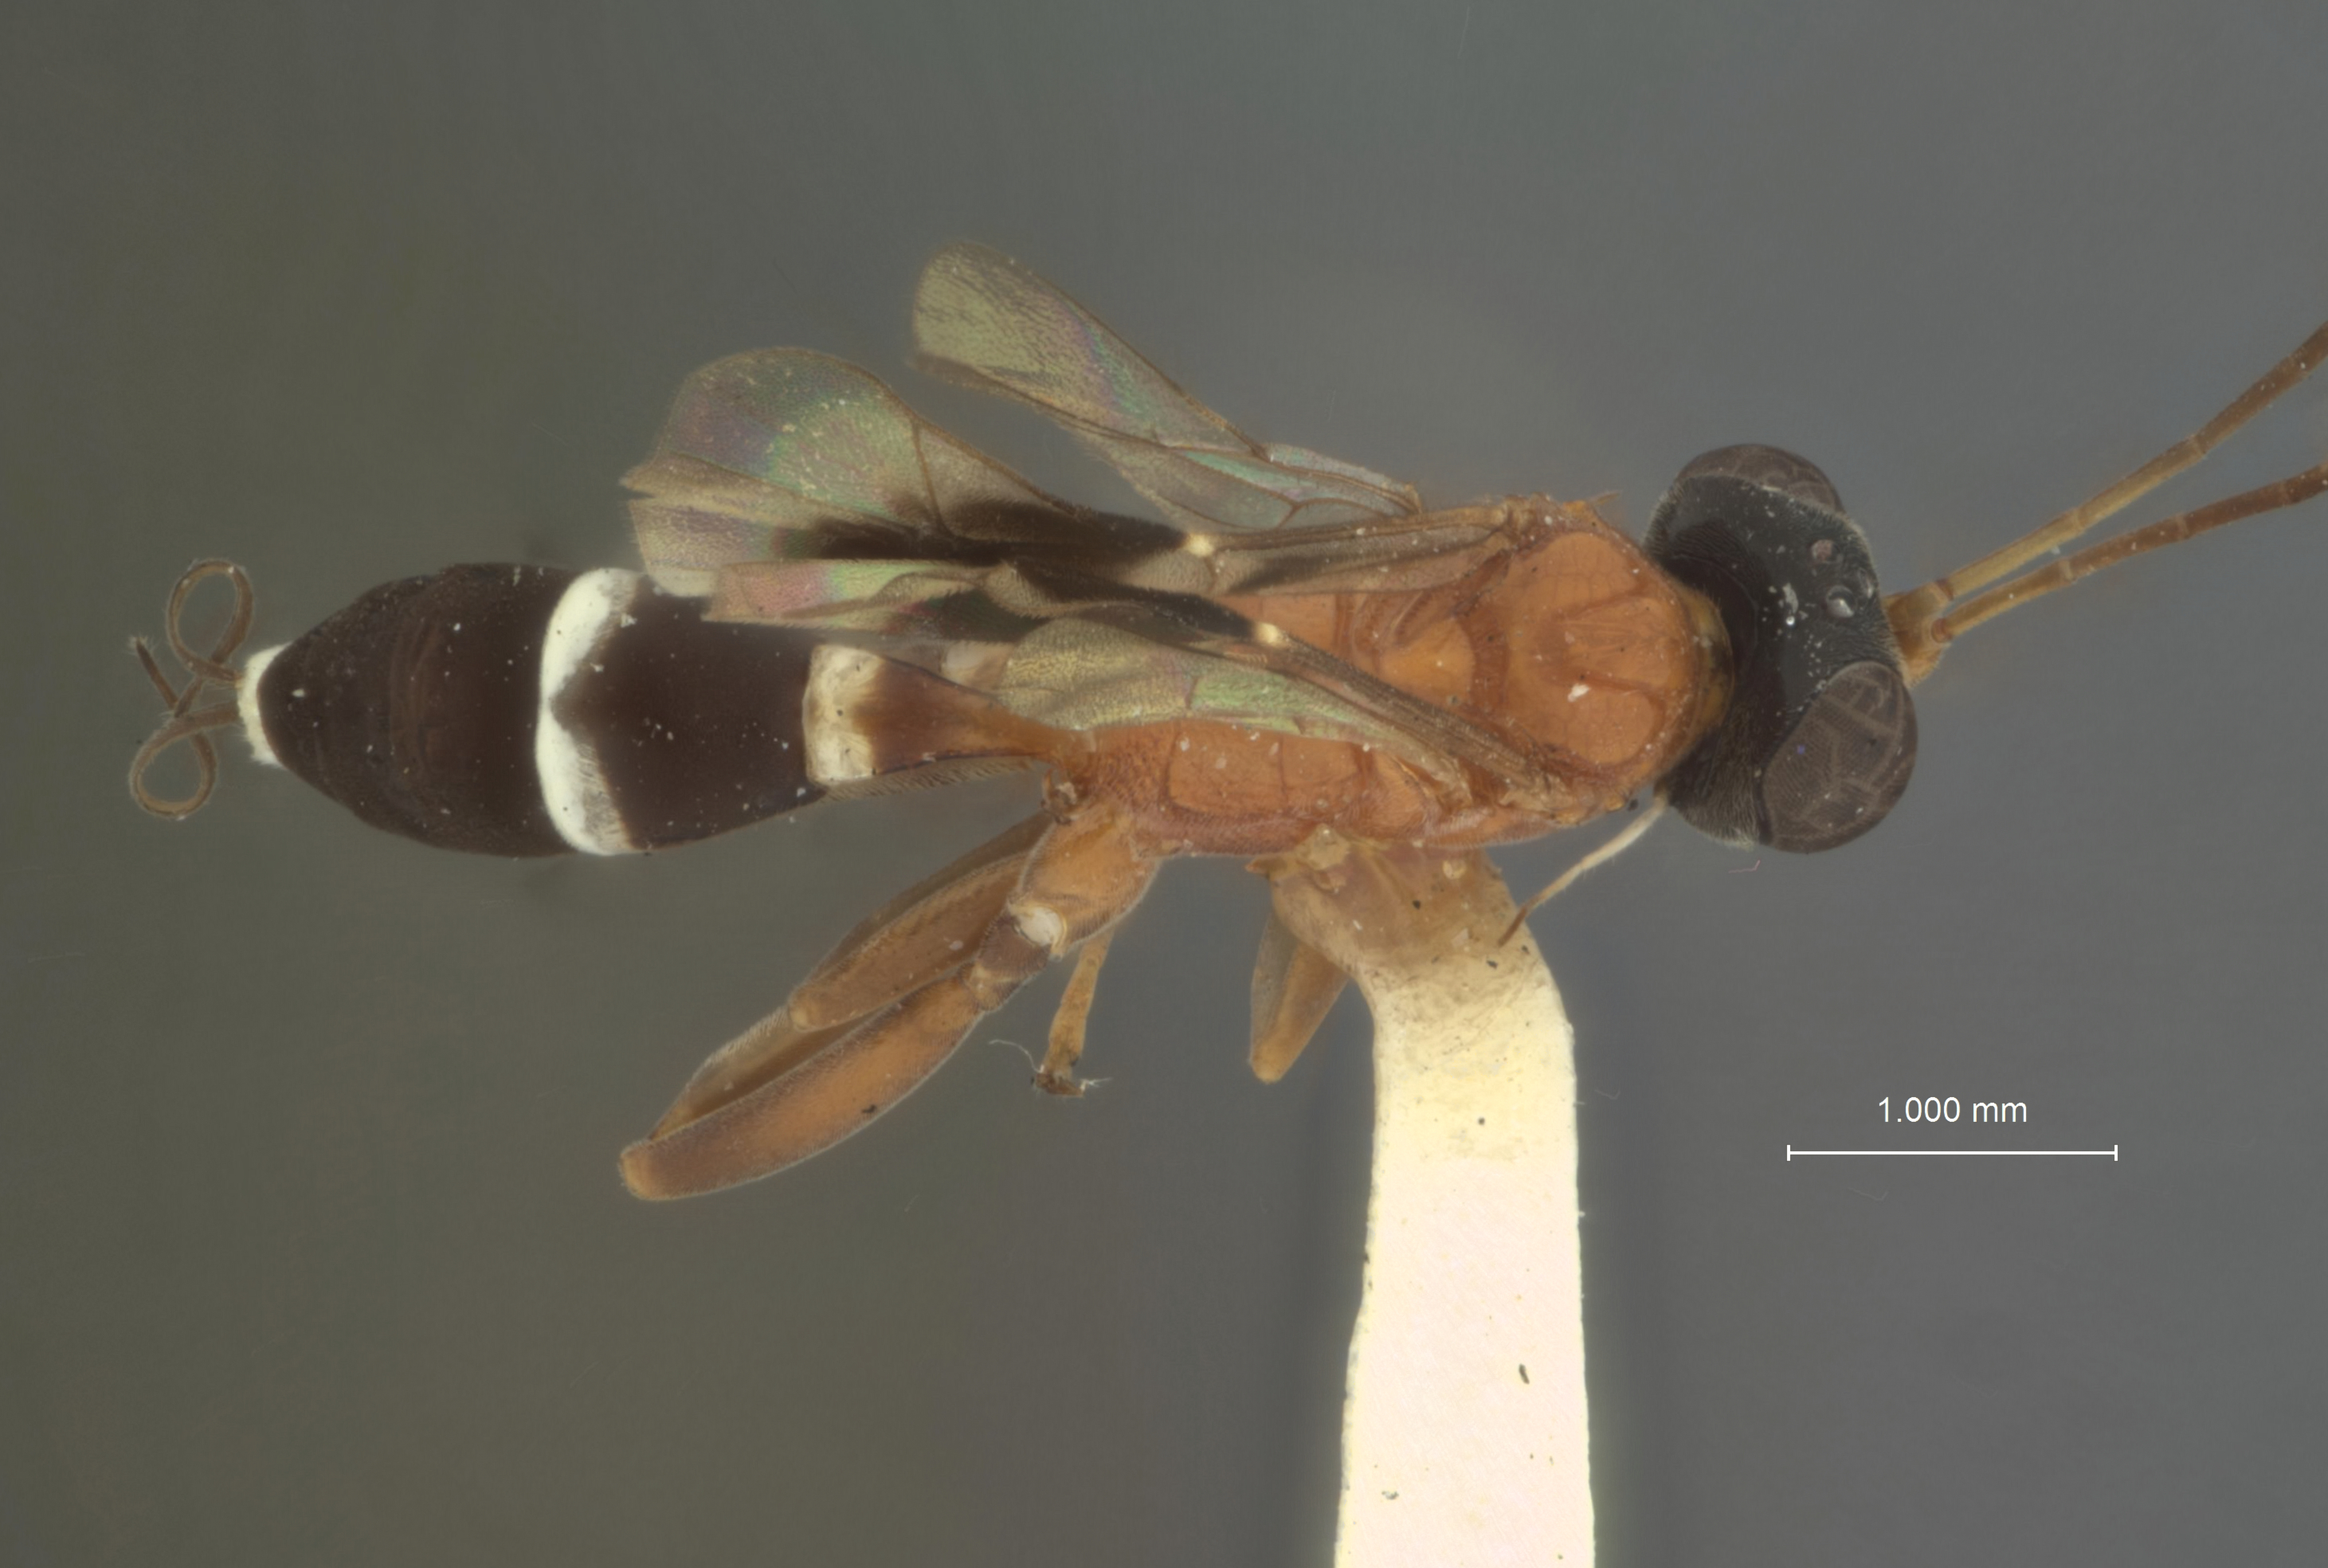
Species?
Isotima cincticornis
